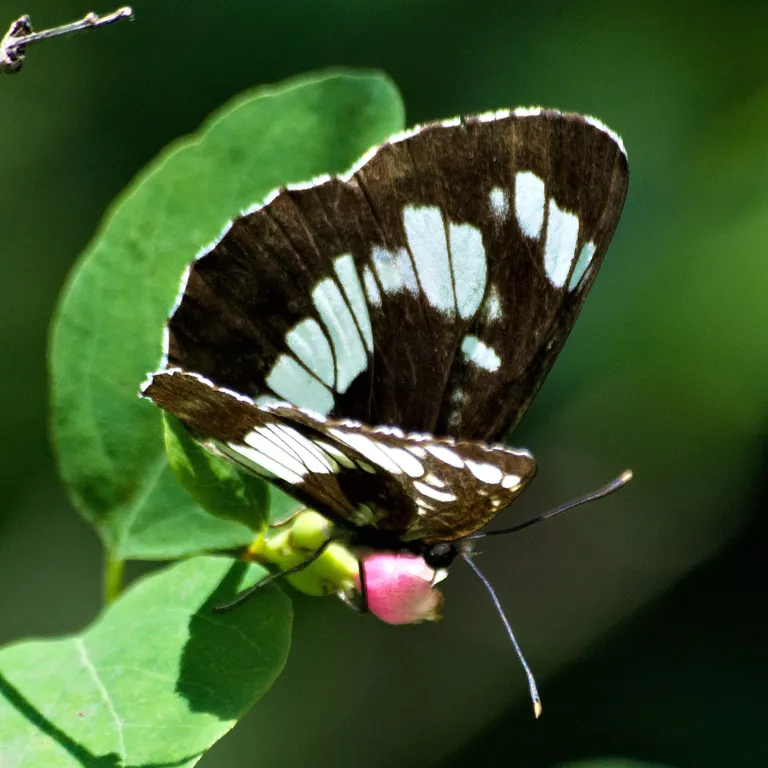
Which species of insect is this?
Neptis rivularis
